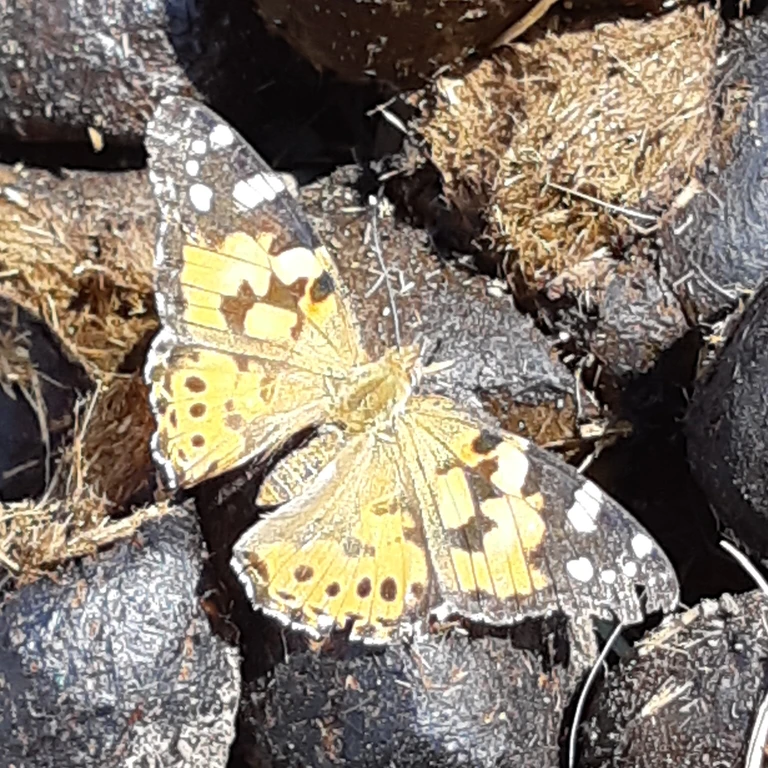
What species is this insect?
Vanessa cardui
